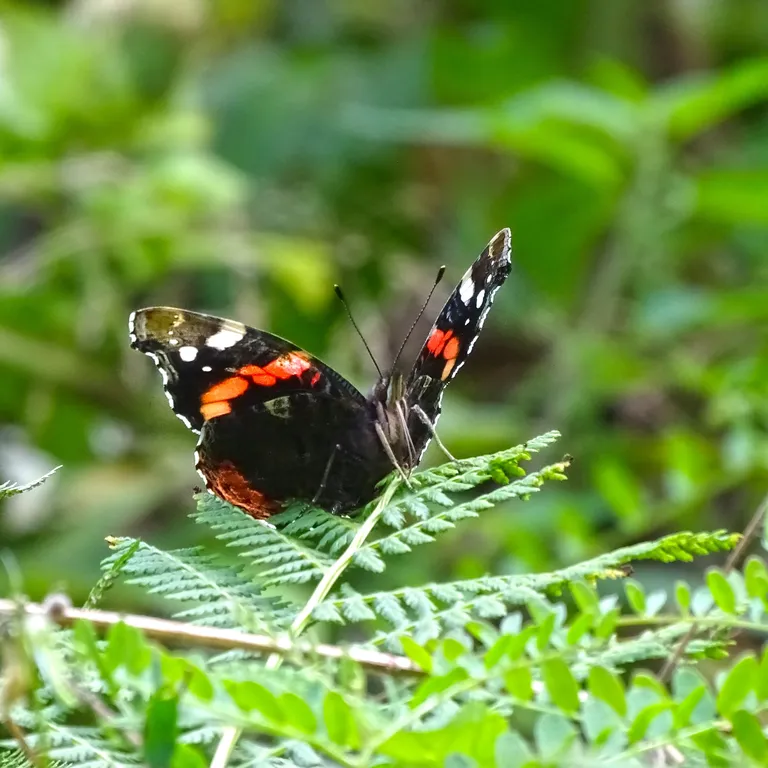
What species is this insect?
Vanessa atalanta
